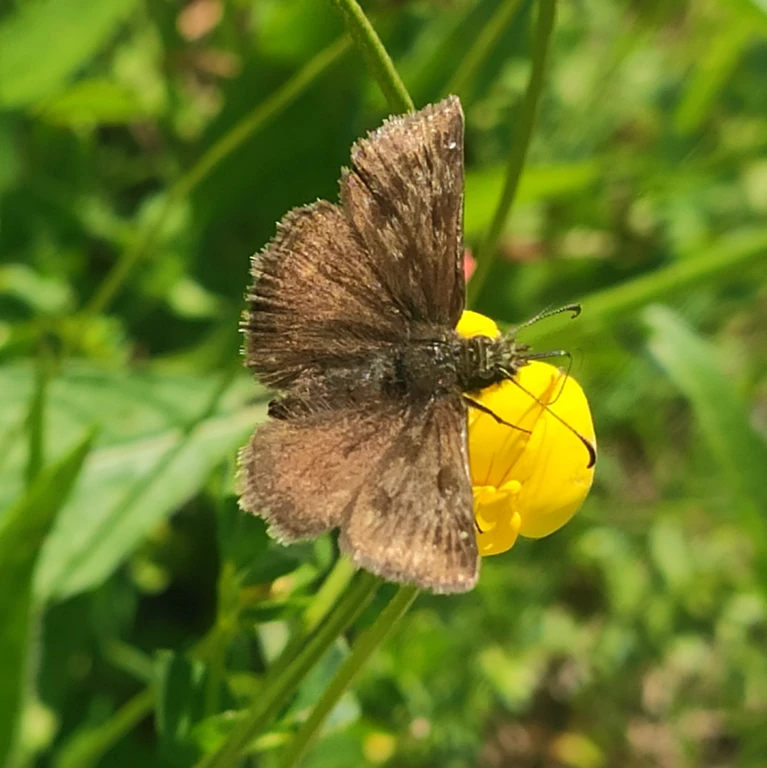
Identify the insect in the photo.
Erynnis tages
